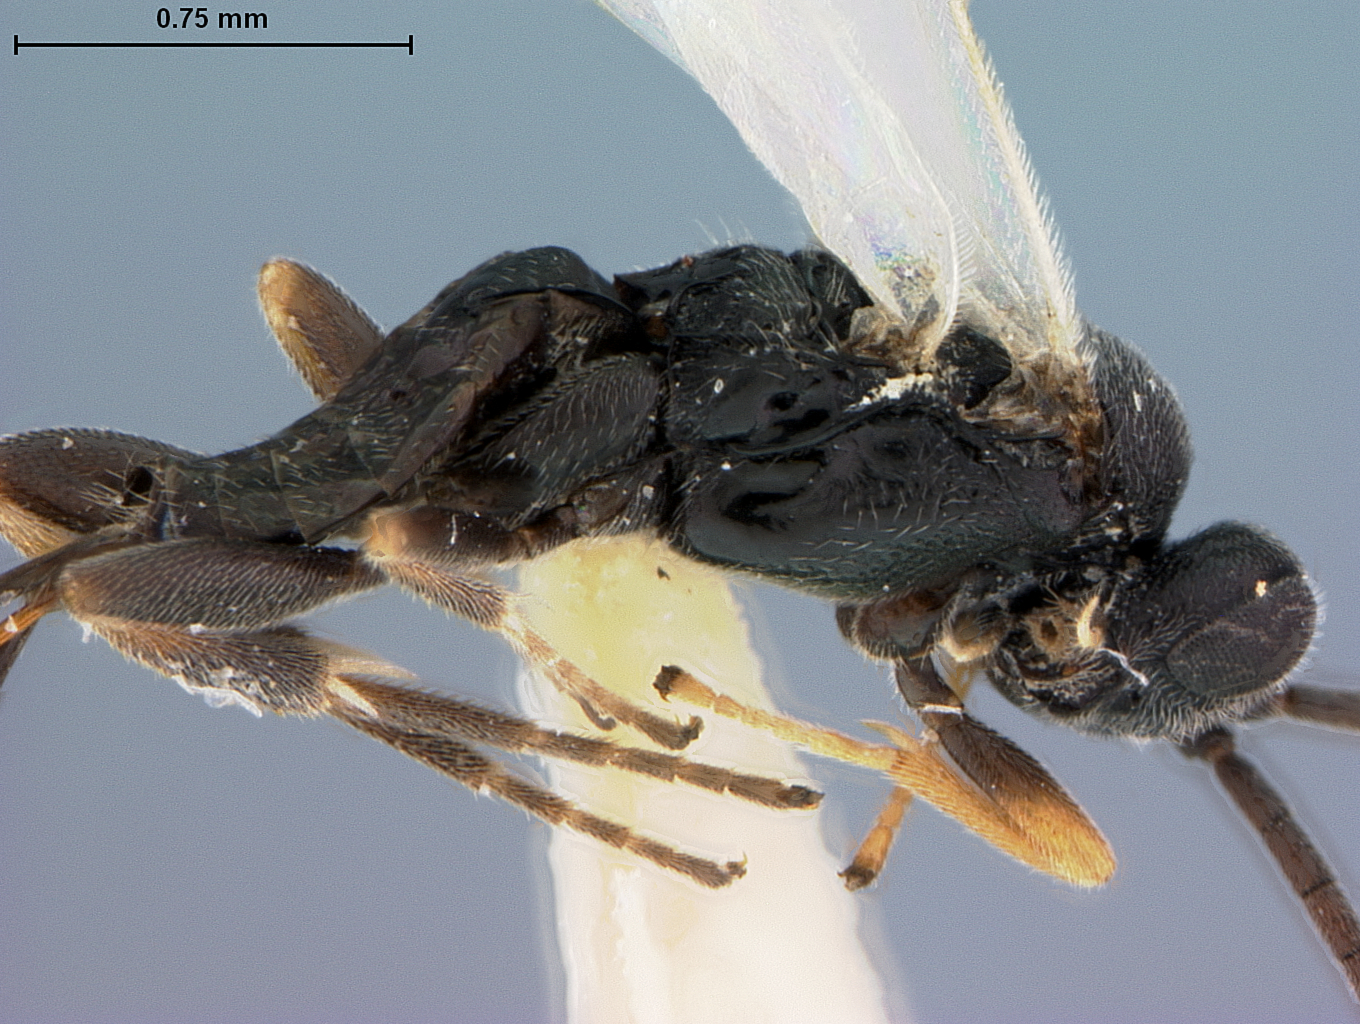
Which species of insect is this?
Apanteles angaleti
